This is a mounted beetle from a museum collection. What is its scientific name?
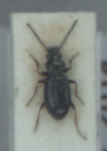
Bembidion lampros
